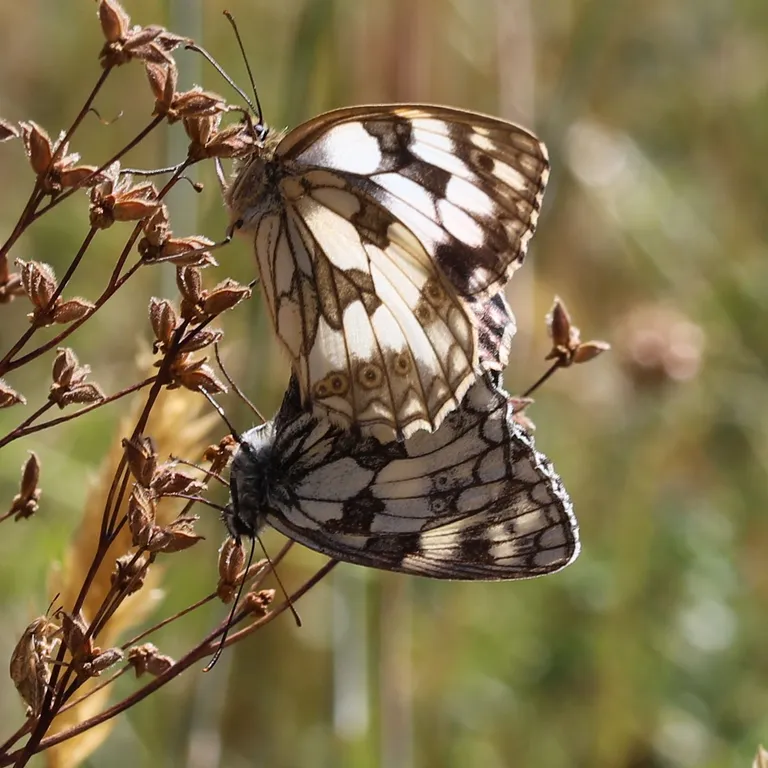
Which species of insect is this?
Melanargia galathea
